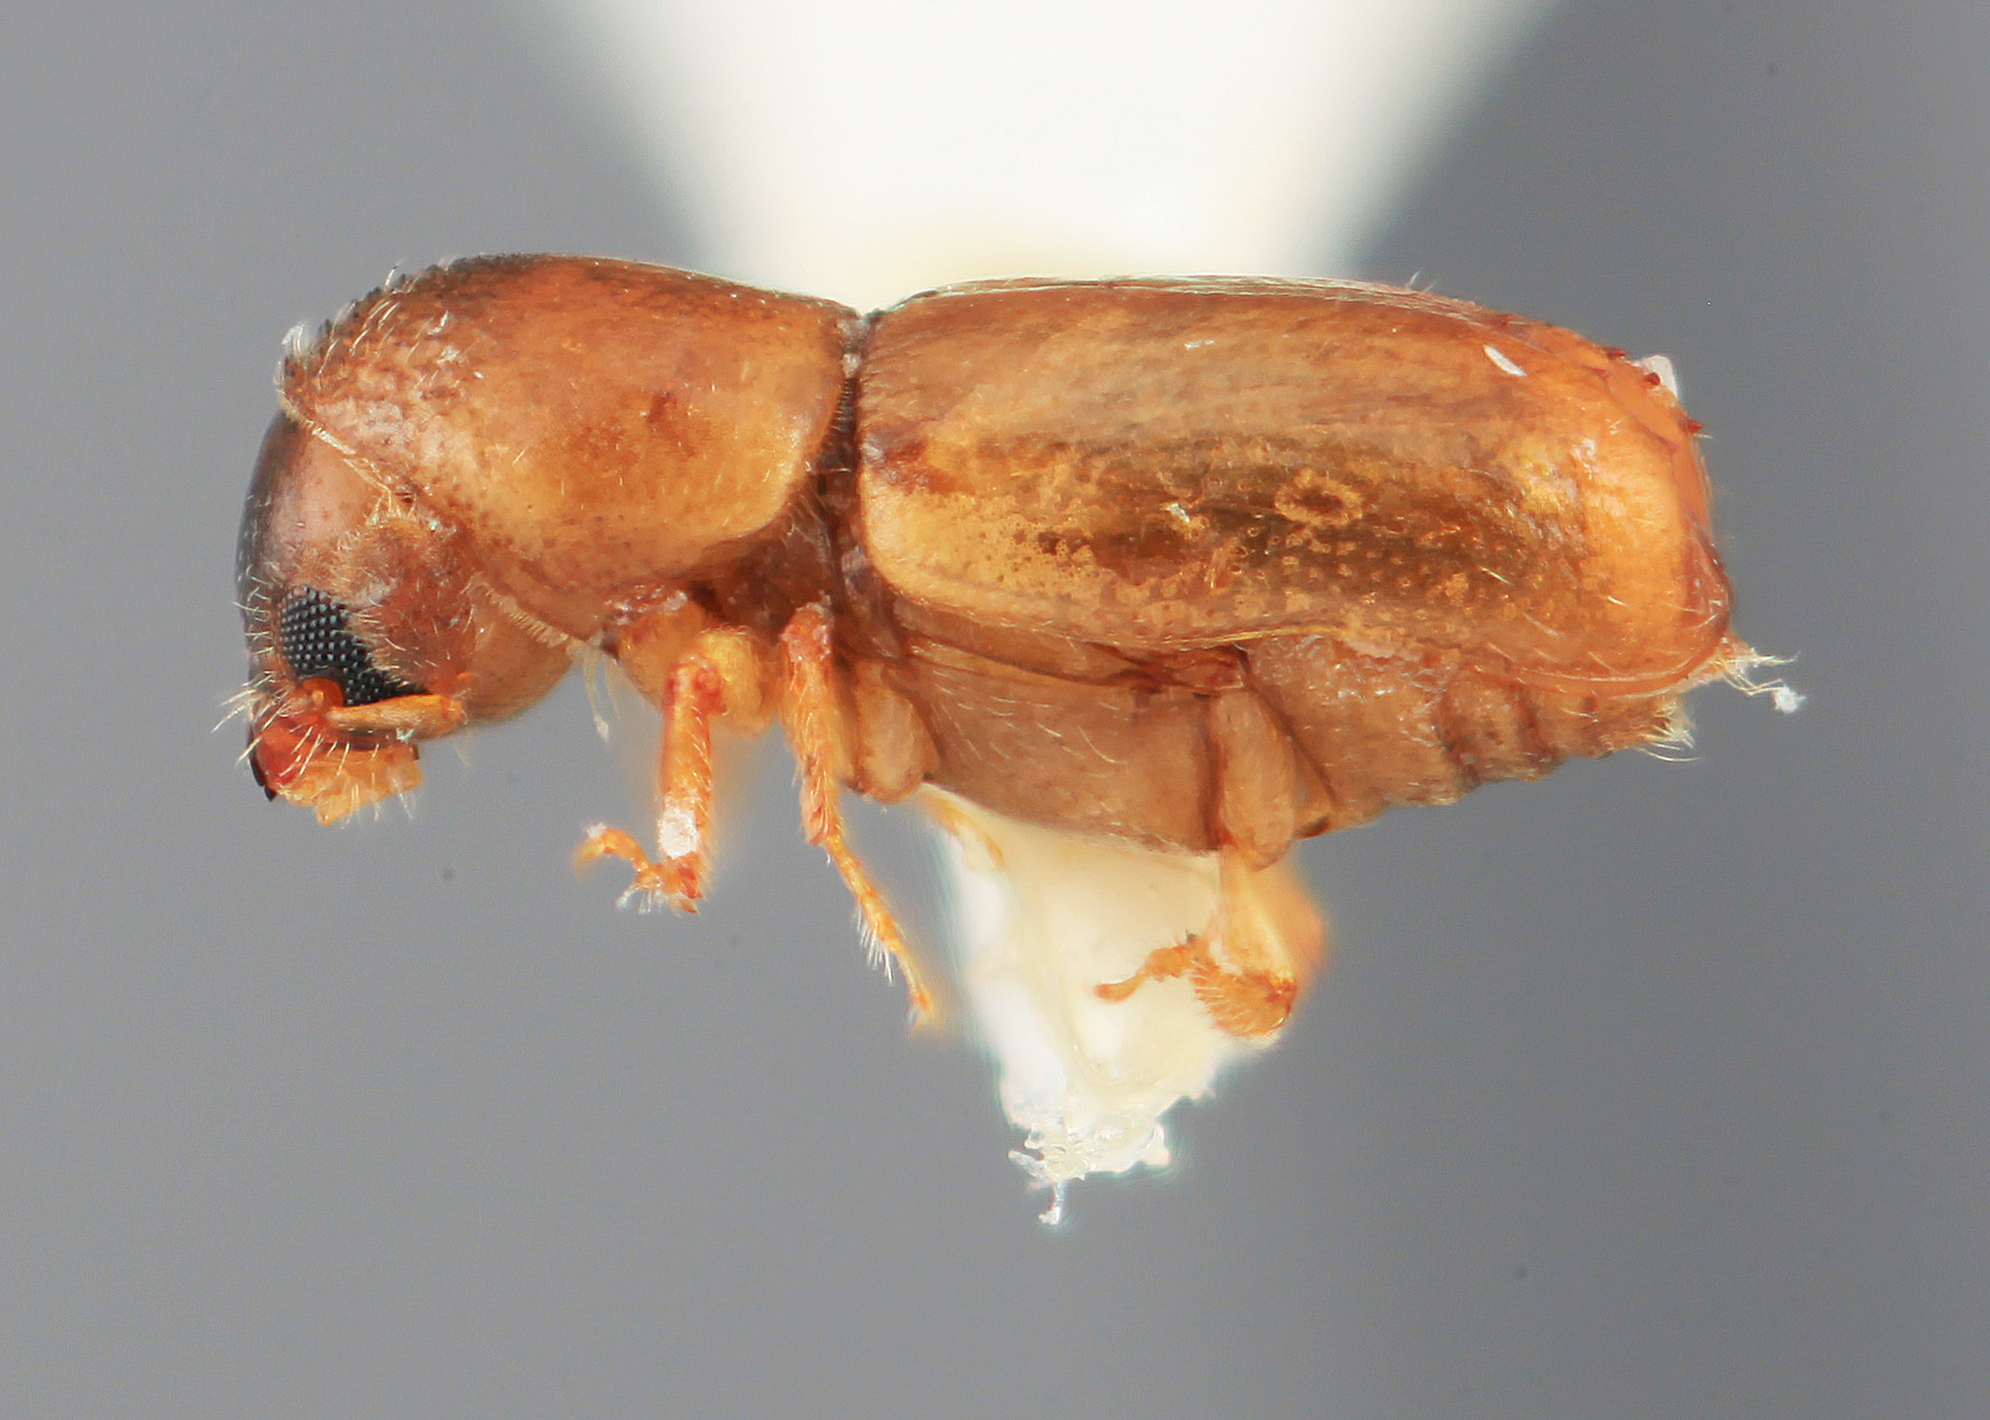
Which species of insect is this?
Microcorthylus debilis
